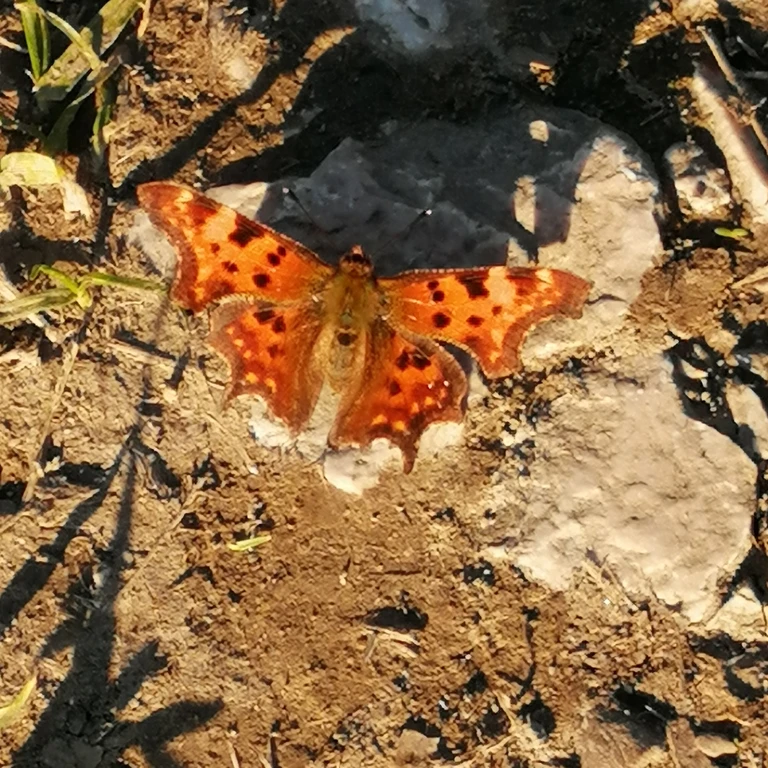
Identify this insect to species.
Polygonia c-album
